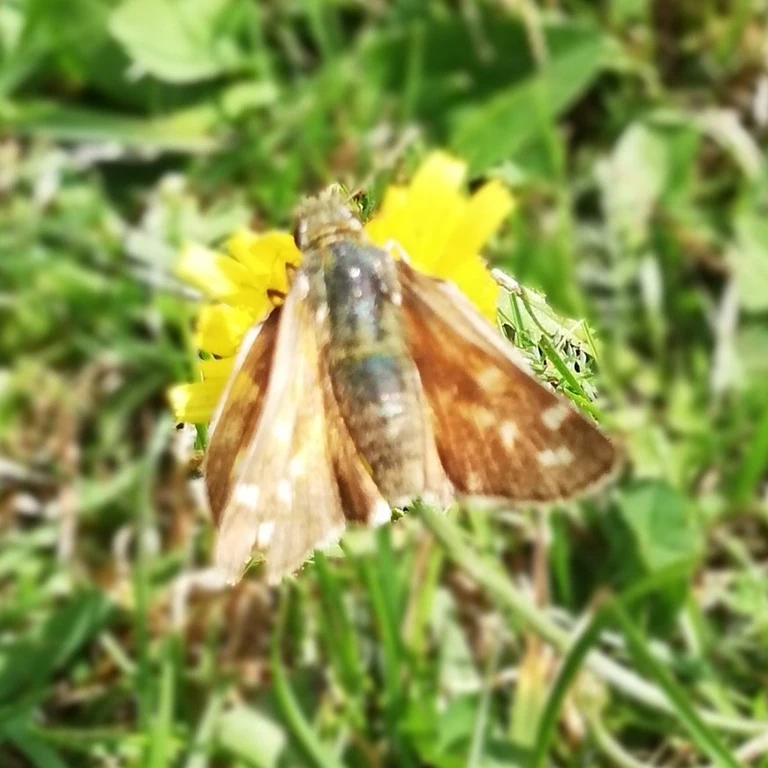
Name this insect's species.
Hesperia comma
